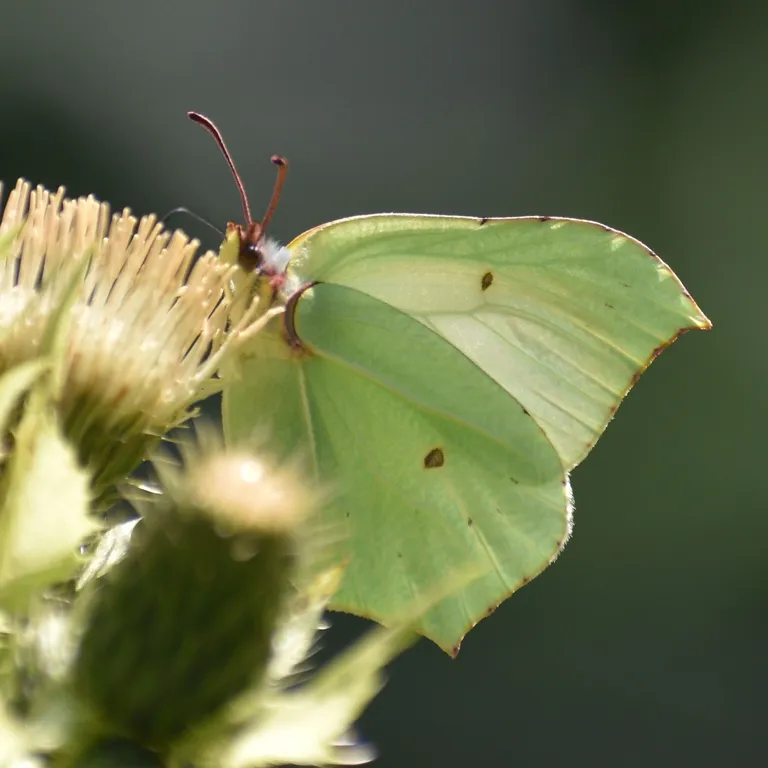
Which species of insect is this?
Gonepteryx rhamni
